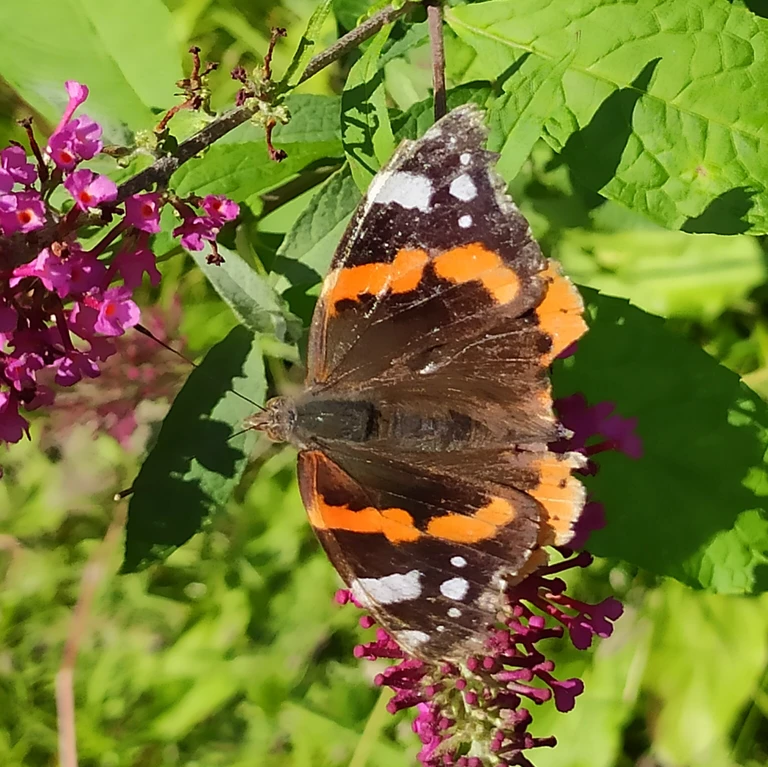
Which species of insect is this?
Vanessa atalanta
